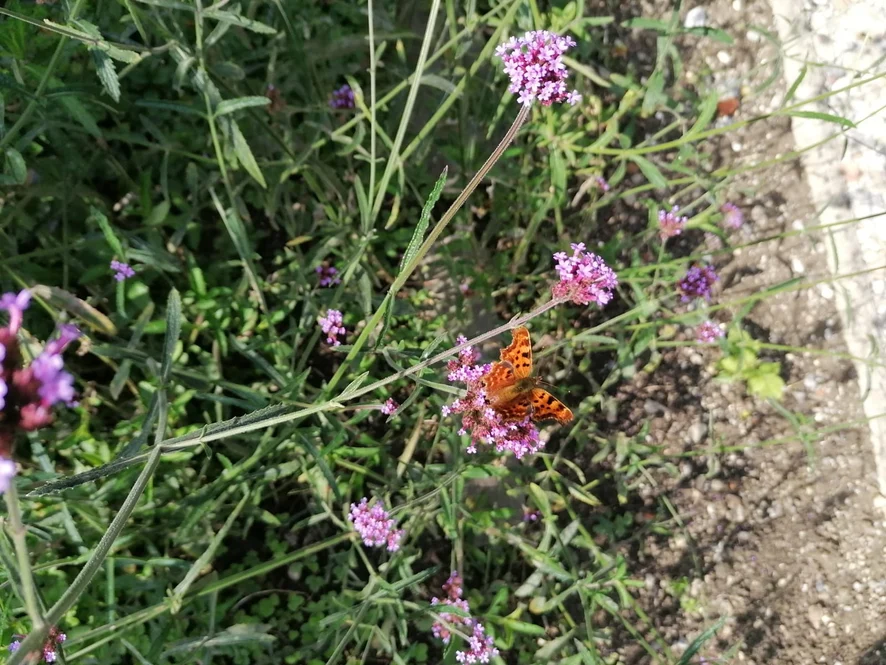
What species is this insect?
Polygonia c-album
